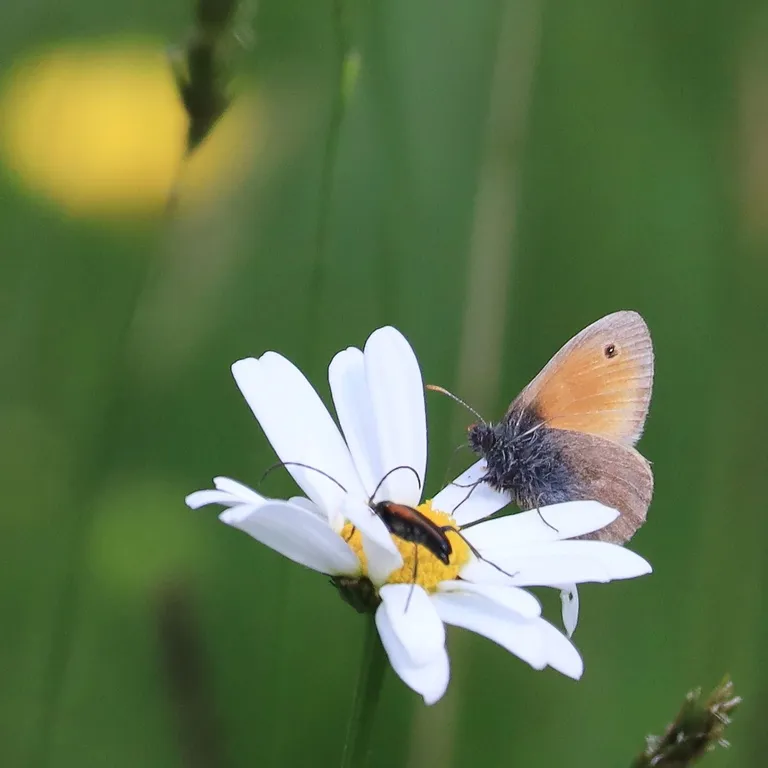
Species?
Coenonympha pamphilus
